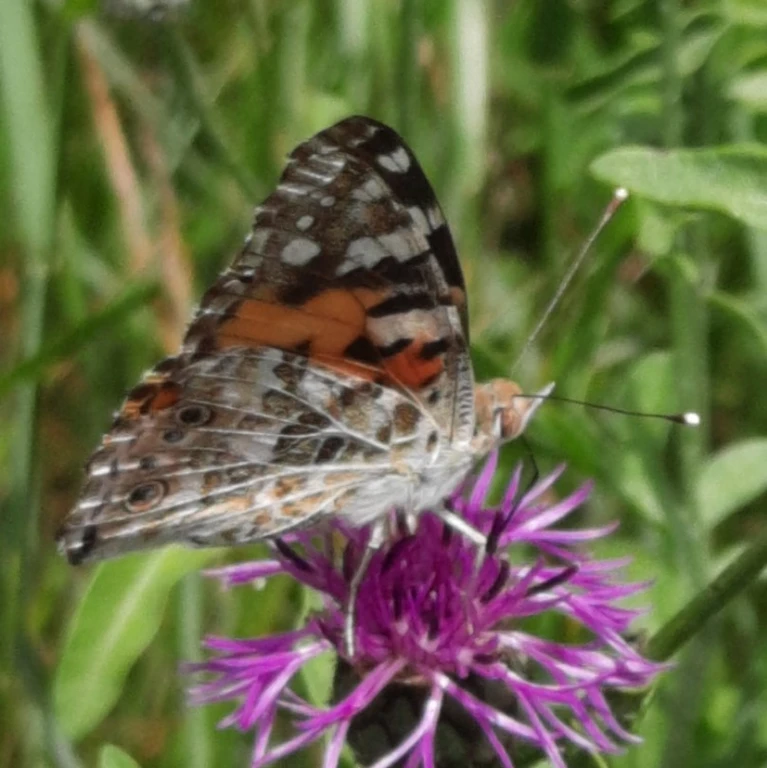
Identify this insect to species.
Vanessa cardui
